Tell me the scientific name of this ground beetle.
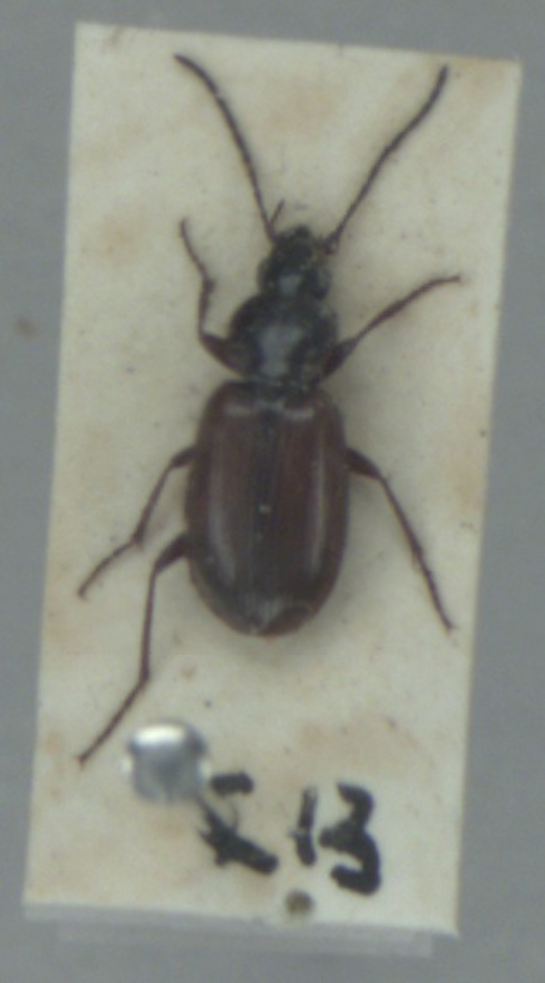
Agonum fuliginosum
